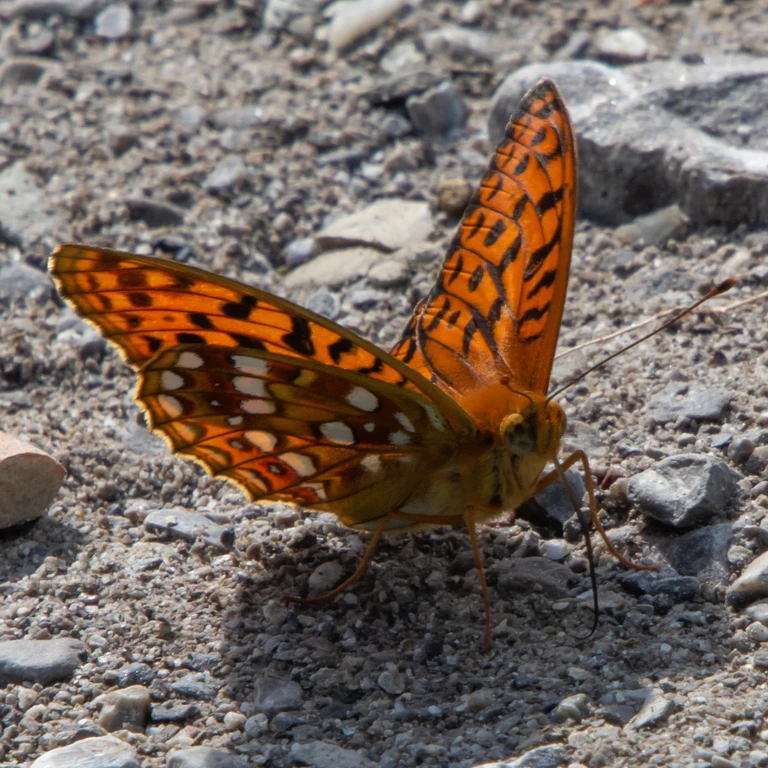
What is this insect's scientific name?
Fabriciana adippe
